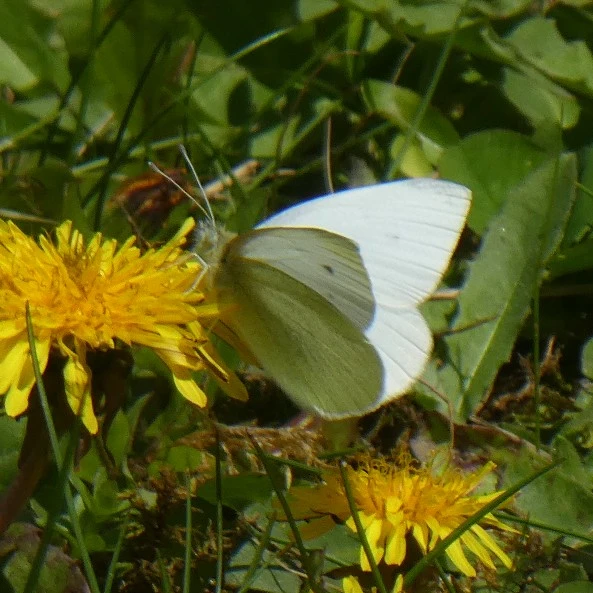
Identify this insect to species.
Pieris rapae
